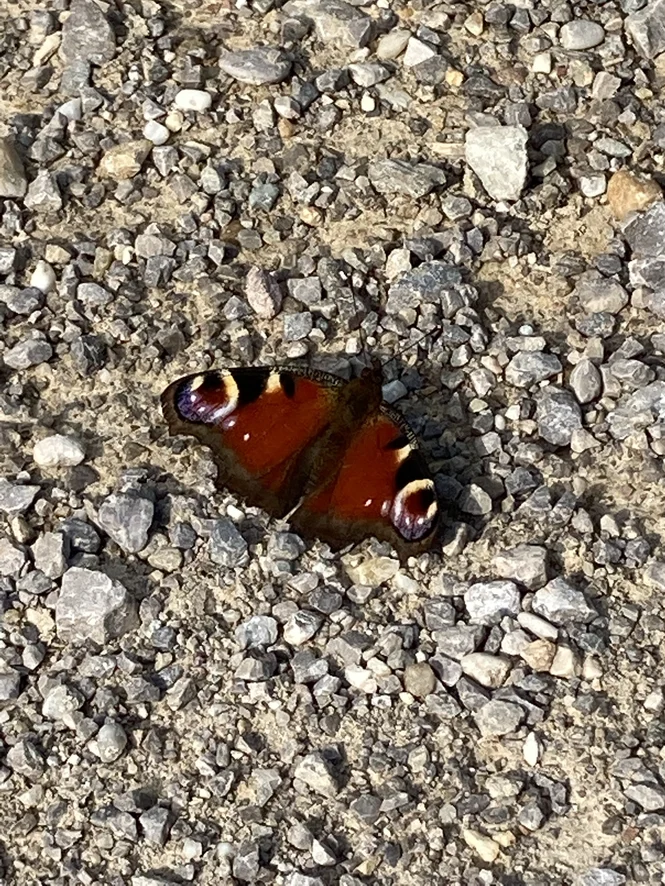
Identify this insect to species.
Aglais io
